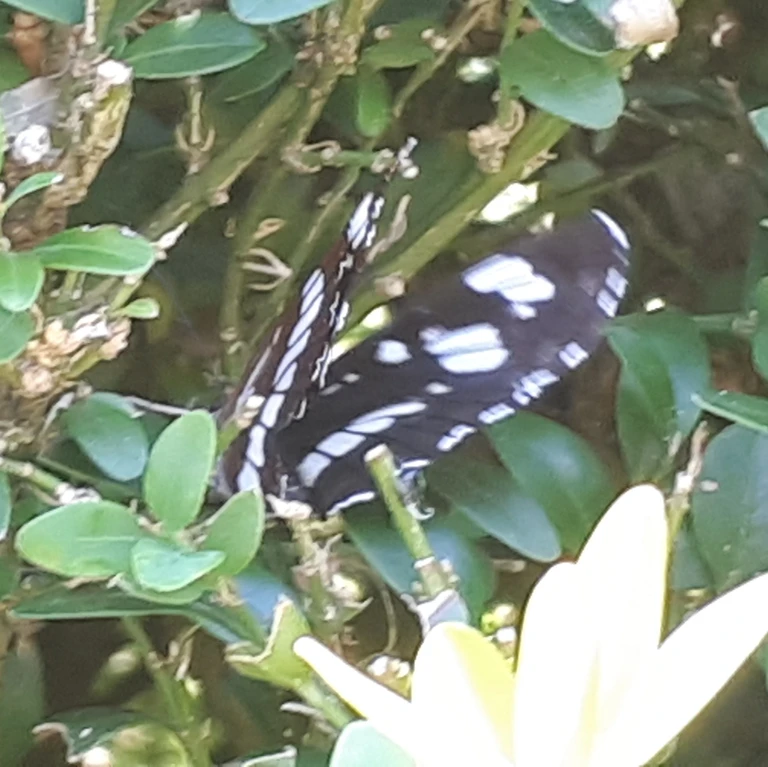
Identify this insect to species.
Neptis rivularis
